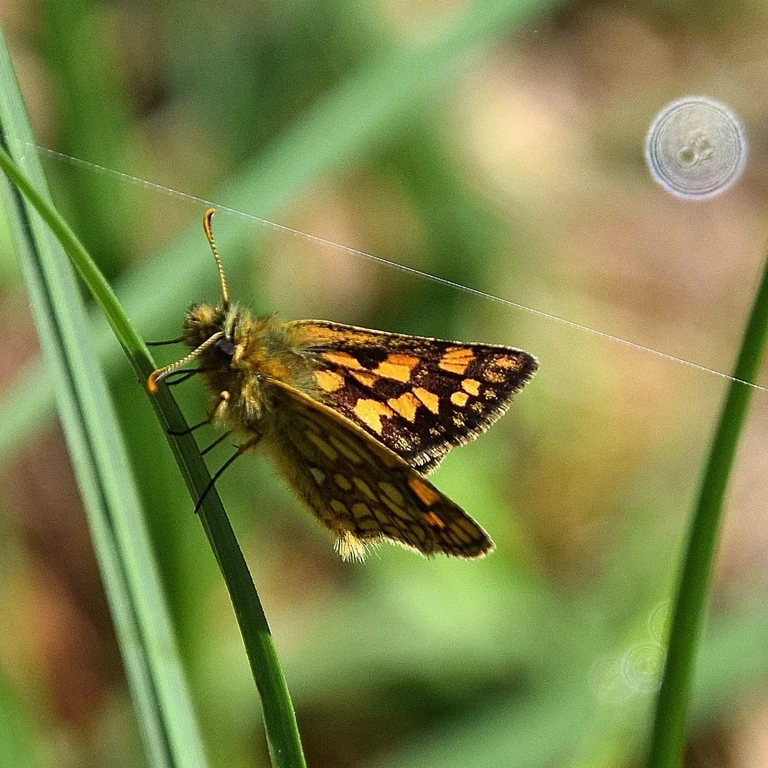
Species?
Carterocephalus palaemon
